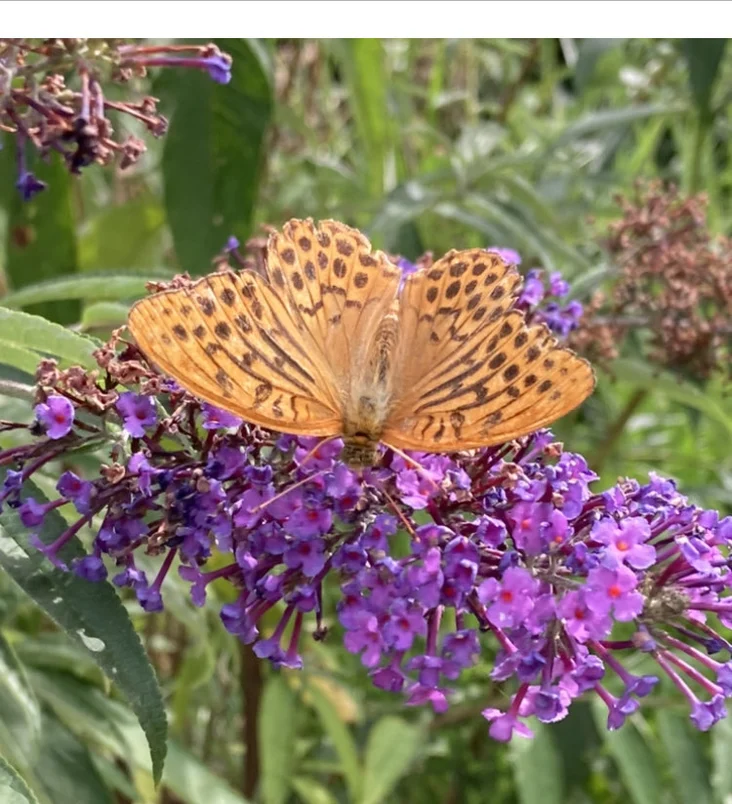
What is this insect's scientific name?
Argynnis paphia
